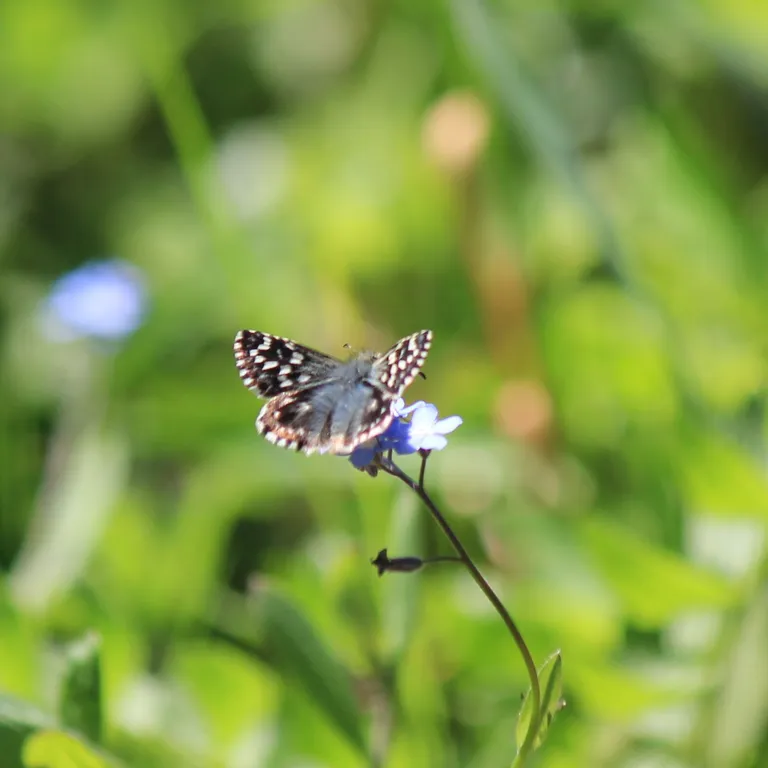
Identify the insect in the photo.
Pyrgus malvae
